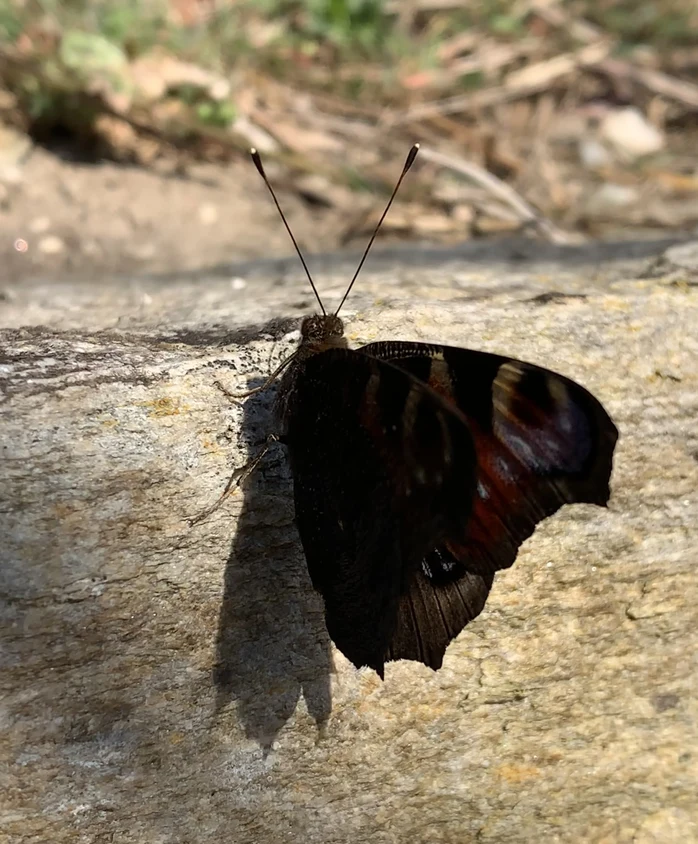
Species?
Aglais io
